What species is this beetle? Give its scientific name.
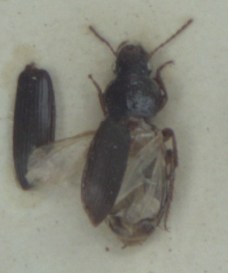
Ophonus rupicola
